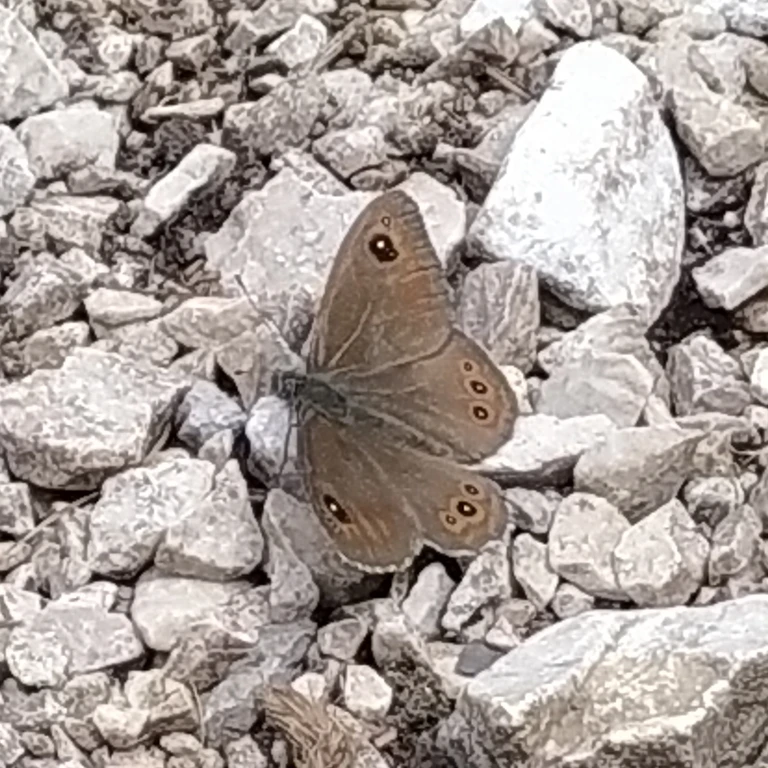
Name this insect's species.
Lasiommata maera (also Pararge maera)
